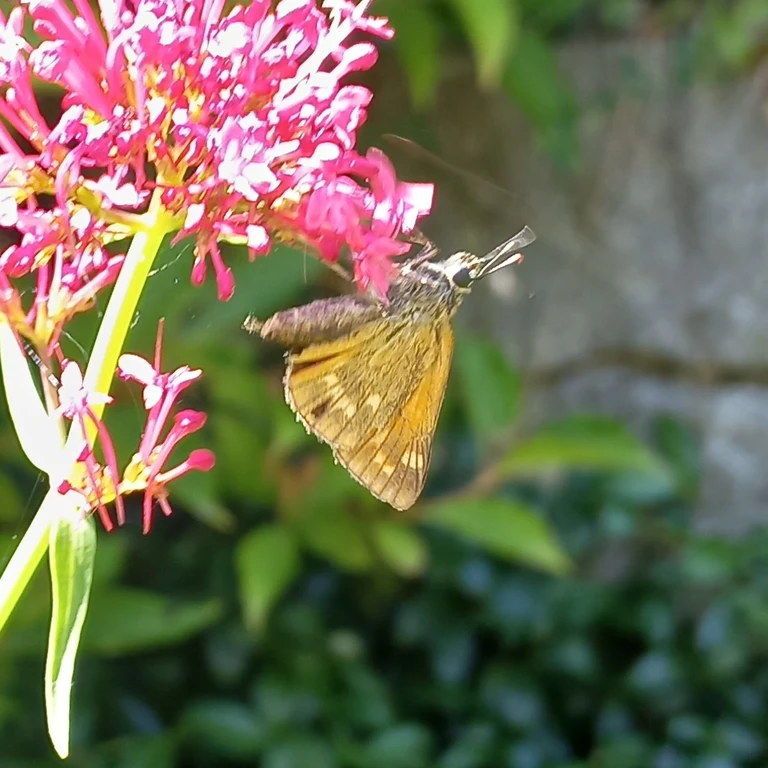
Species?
Ochlodes sylvanus (also Ochlodes venata)
